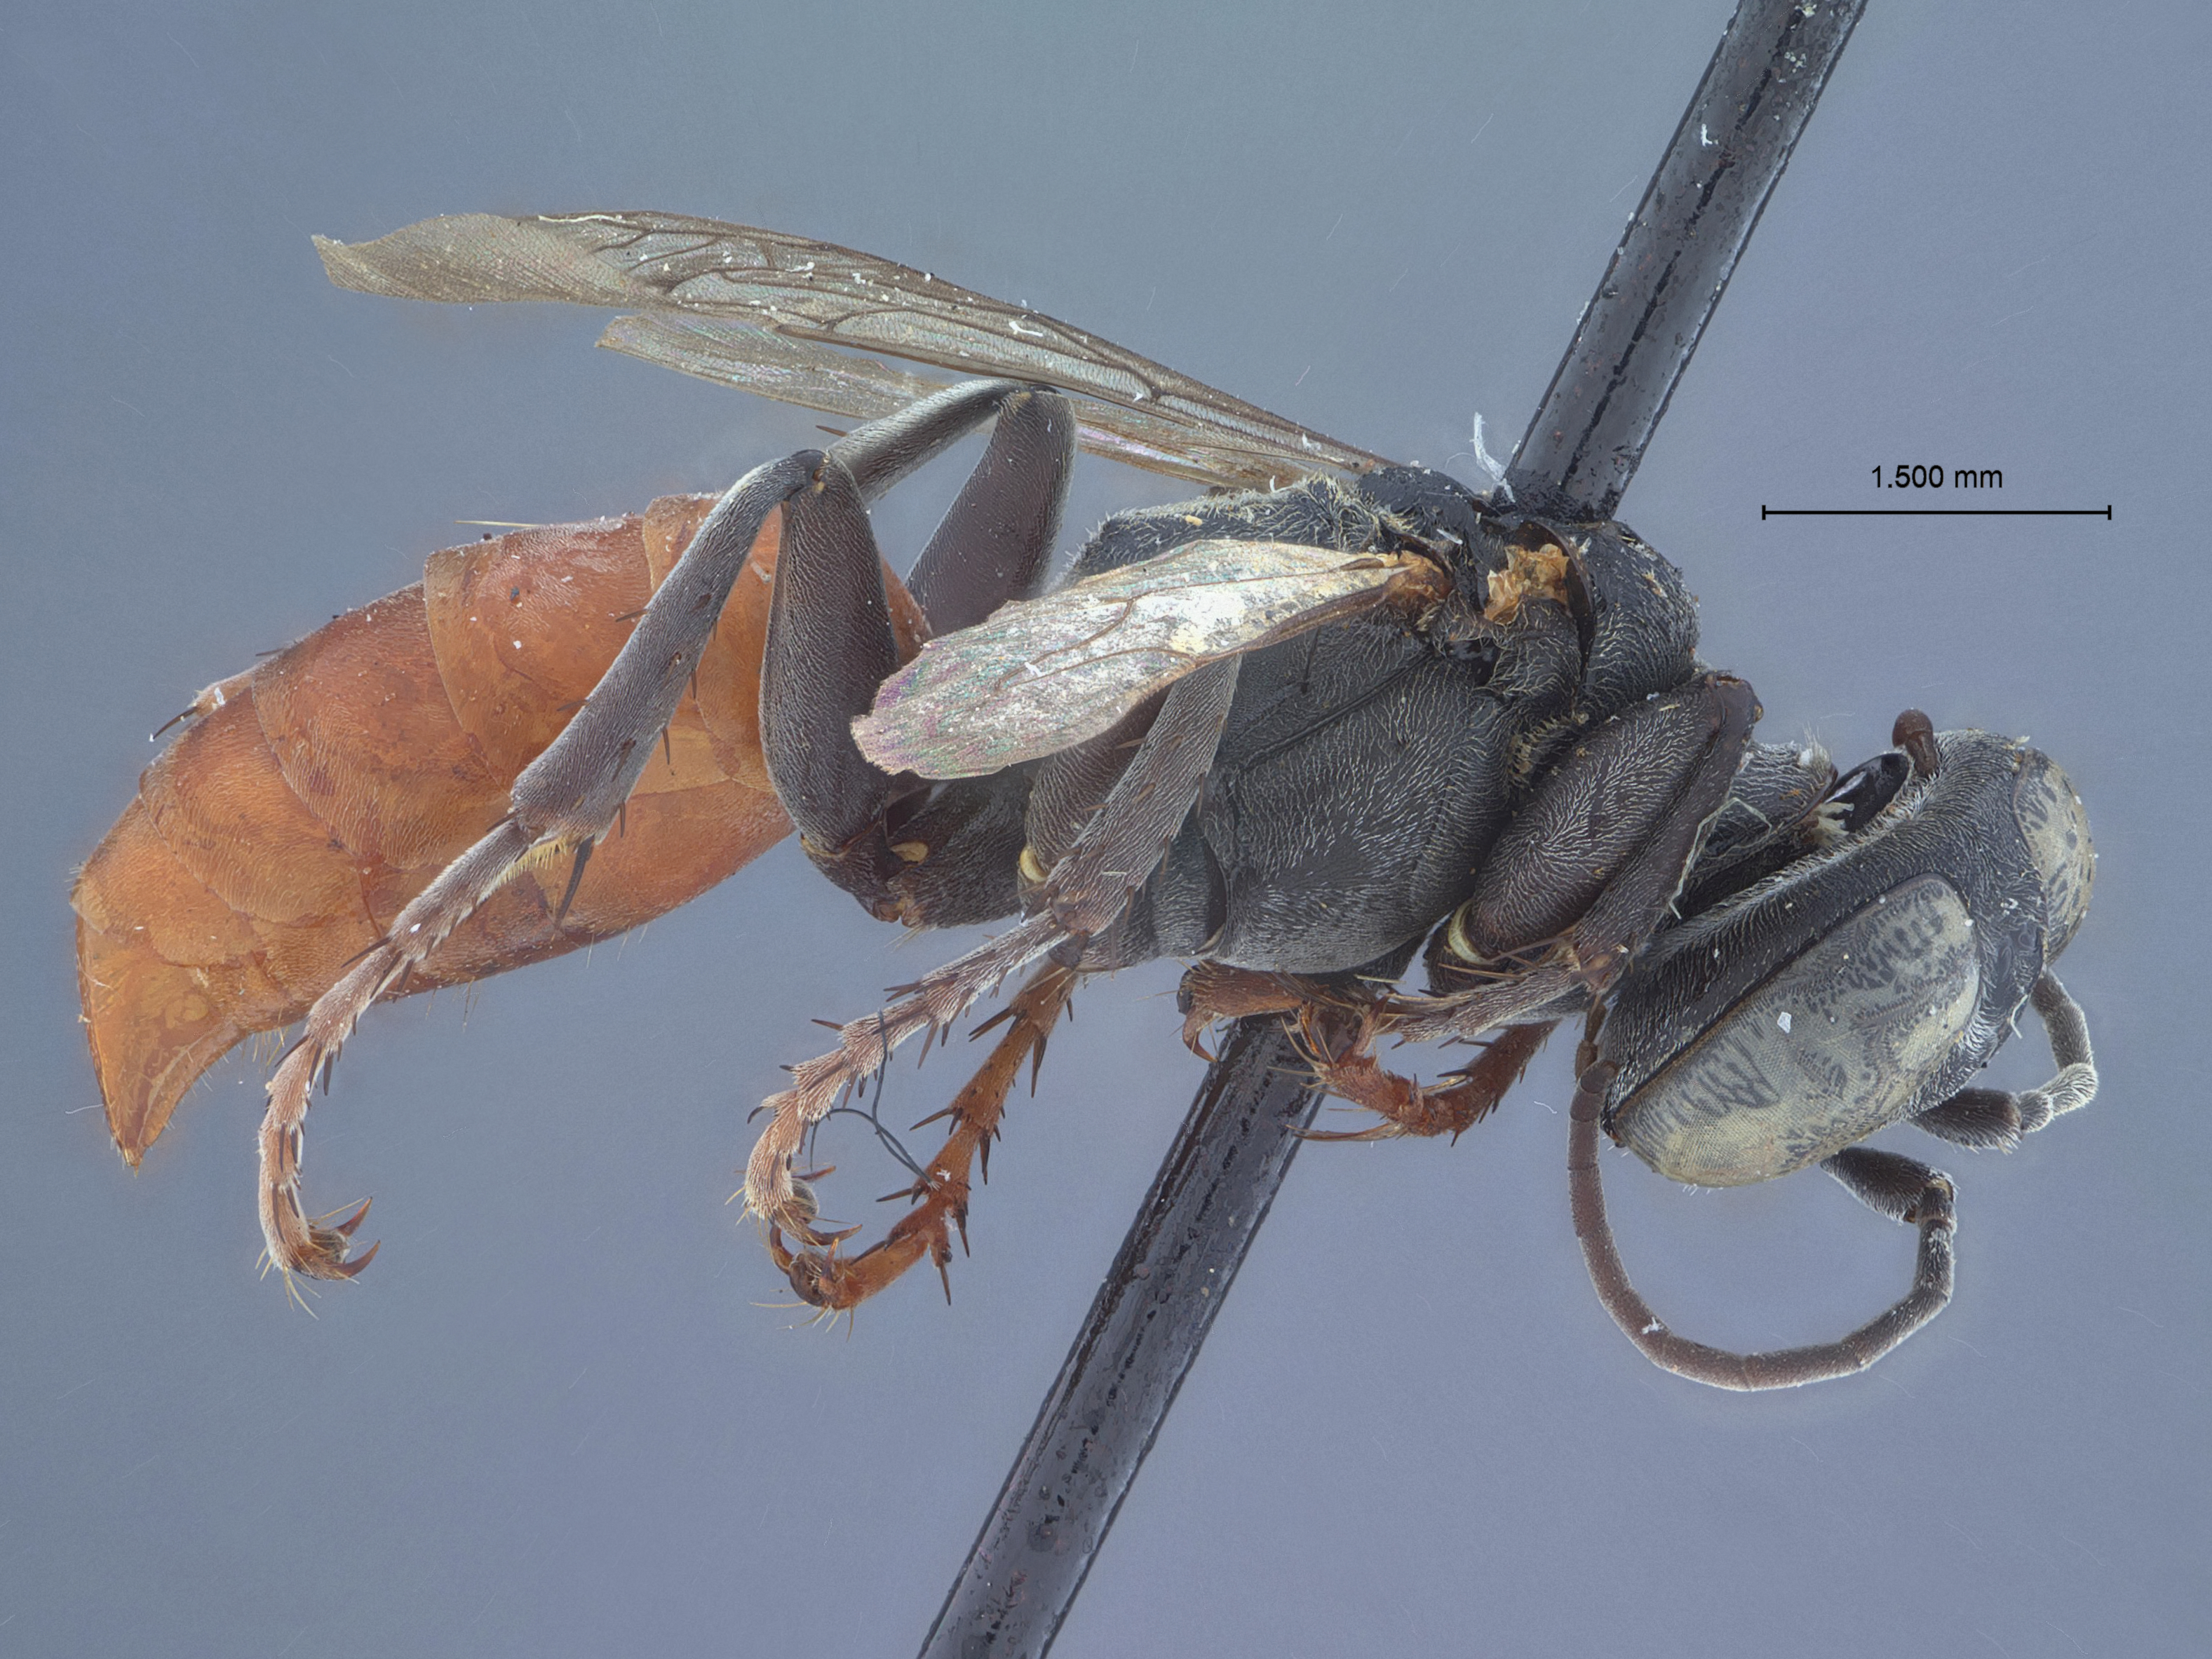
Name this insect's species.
Tachysphex hitei
